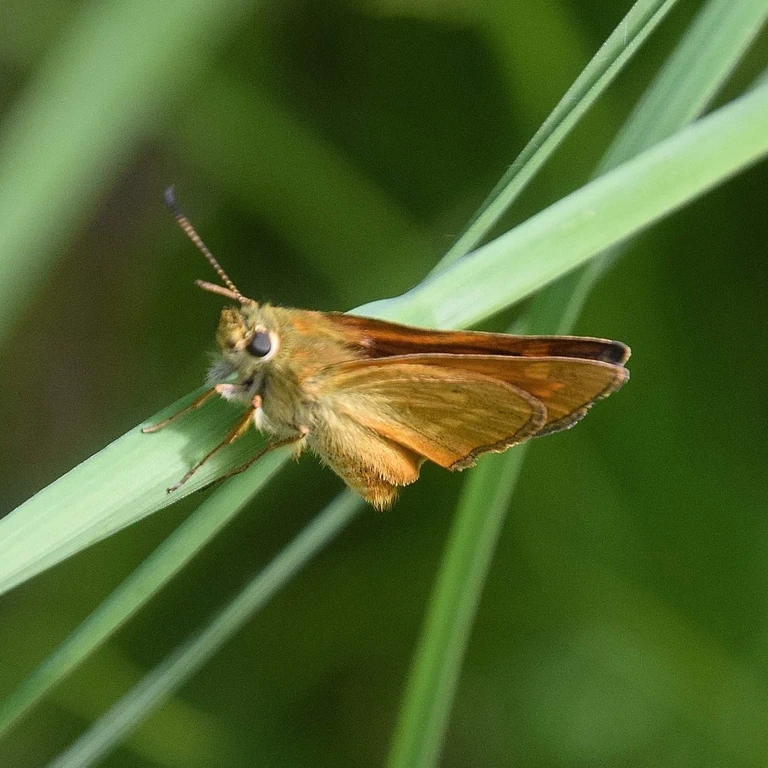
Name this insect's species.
Ochlodes sylvanus (also Ochlodes venata)
